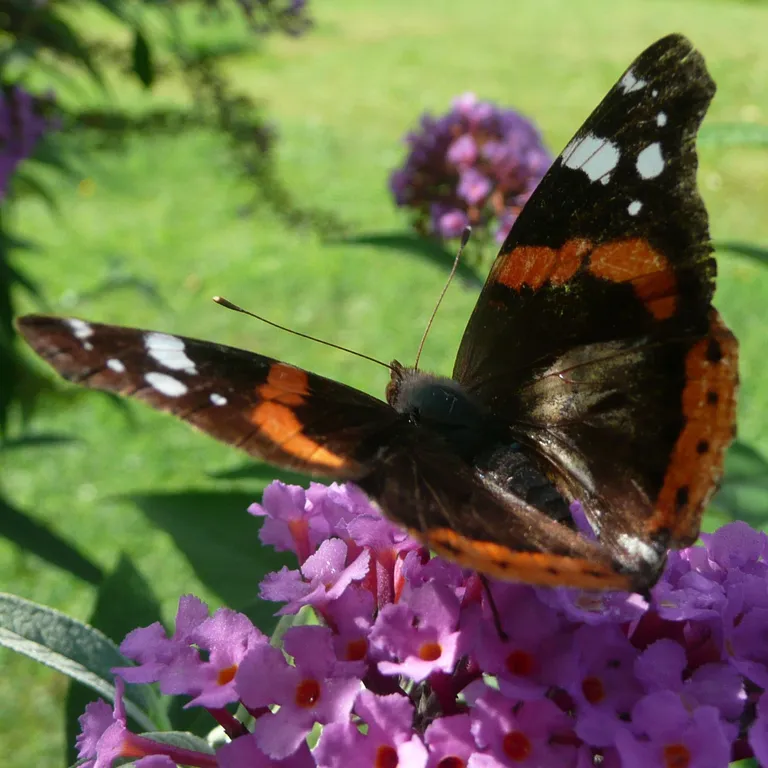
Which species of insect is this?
Vanessa atalanta
